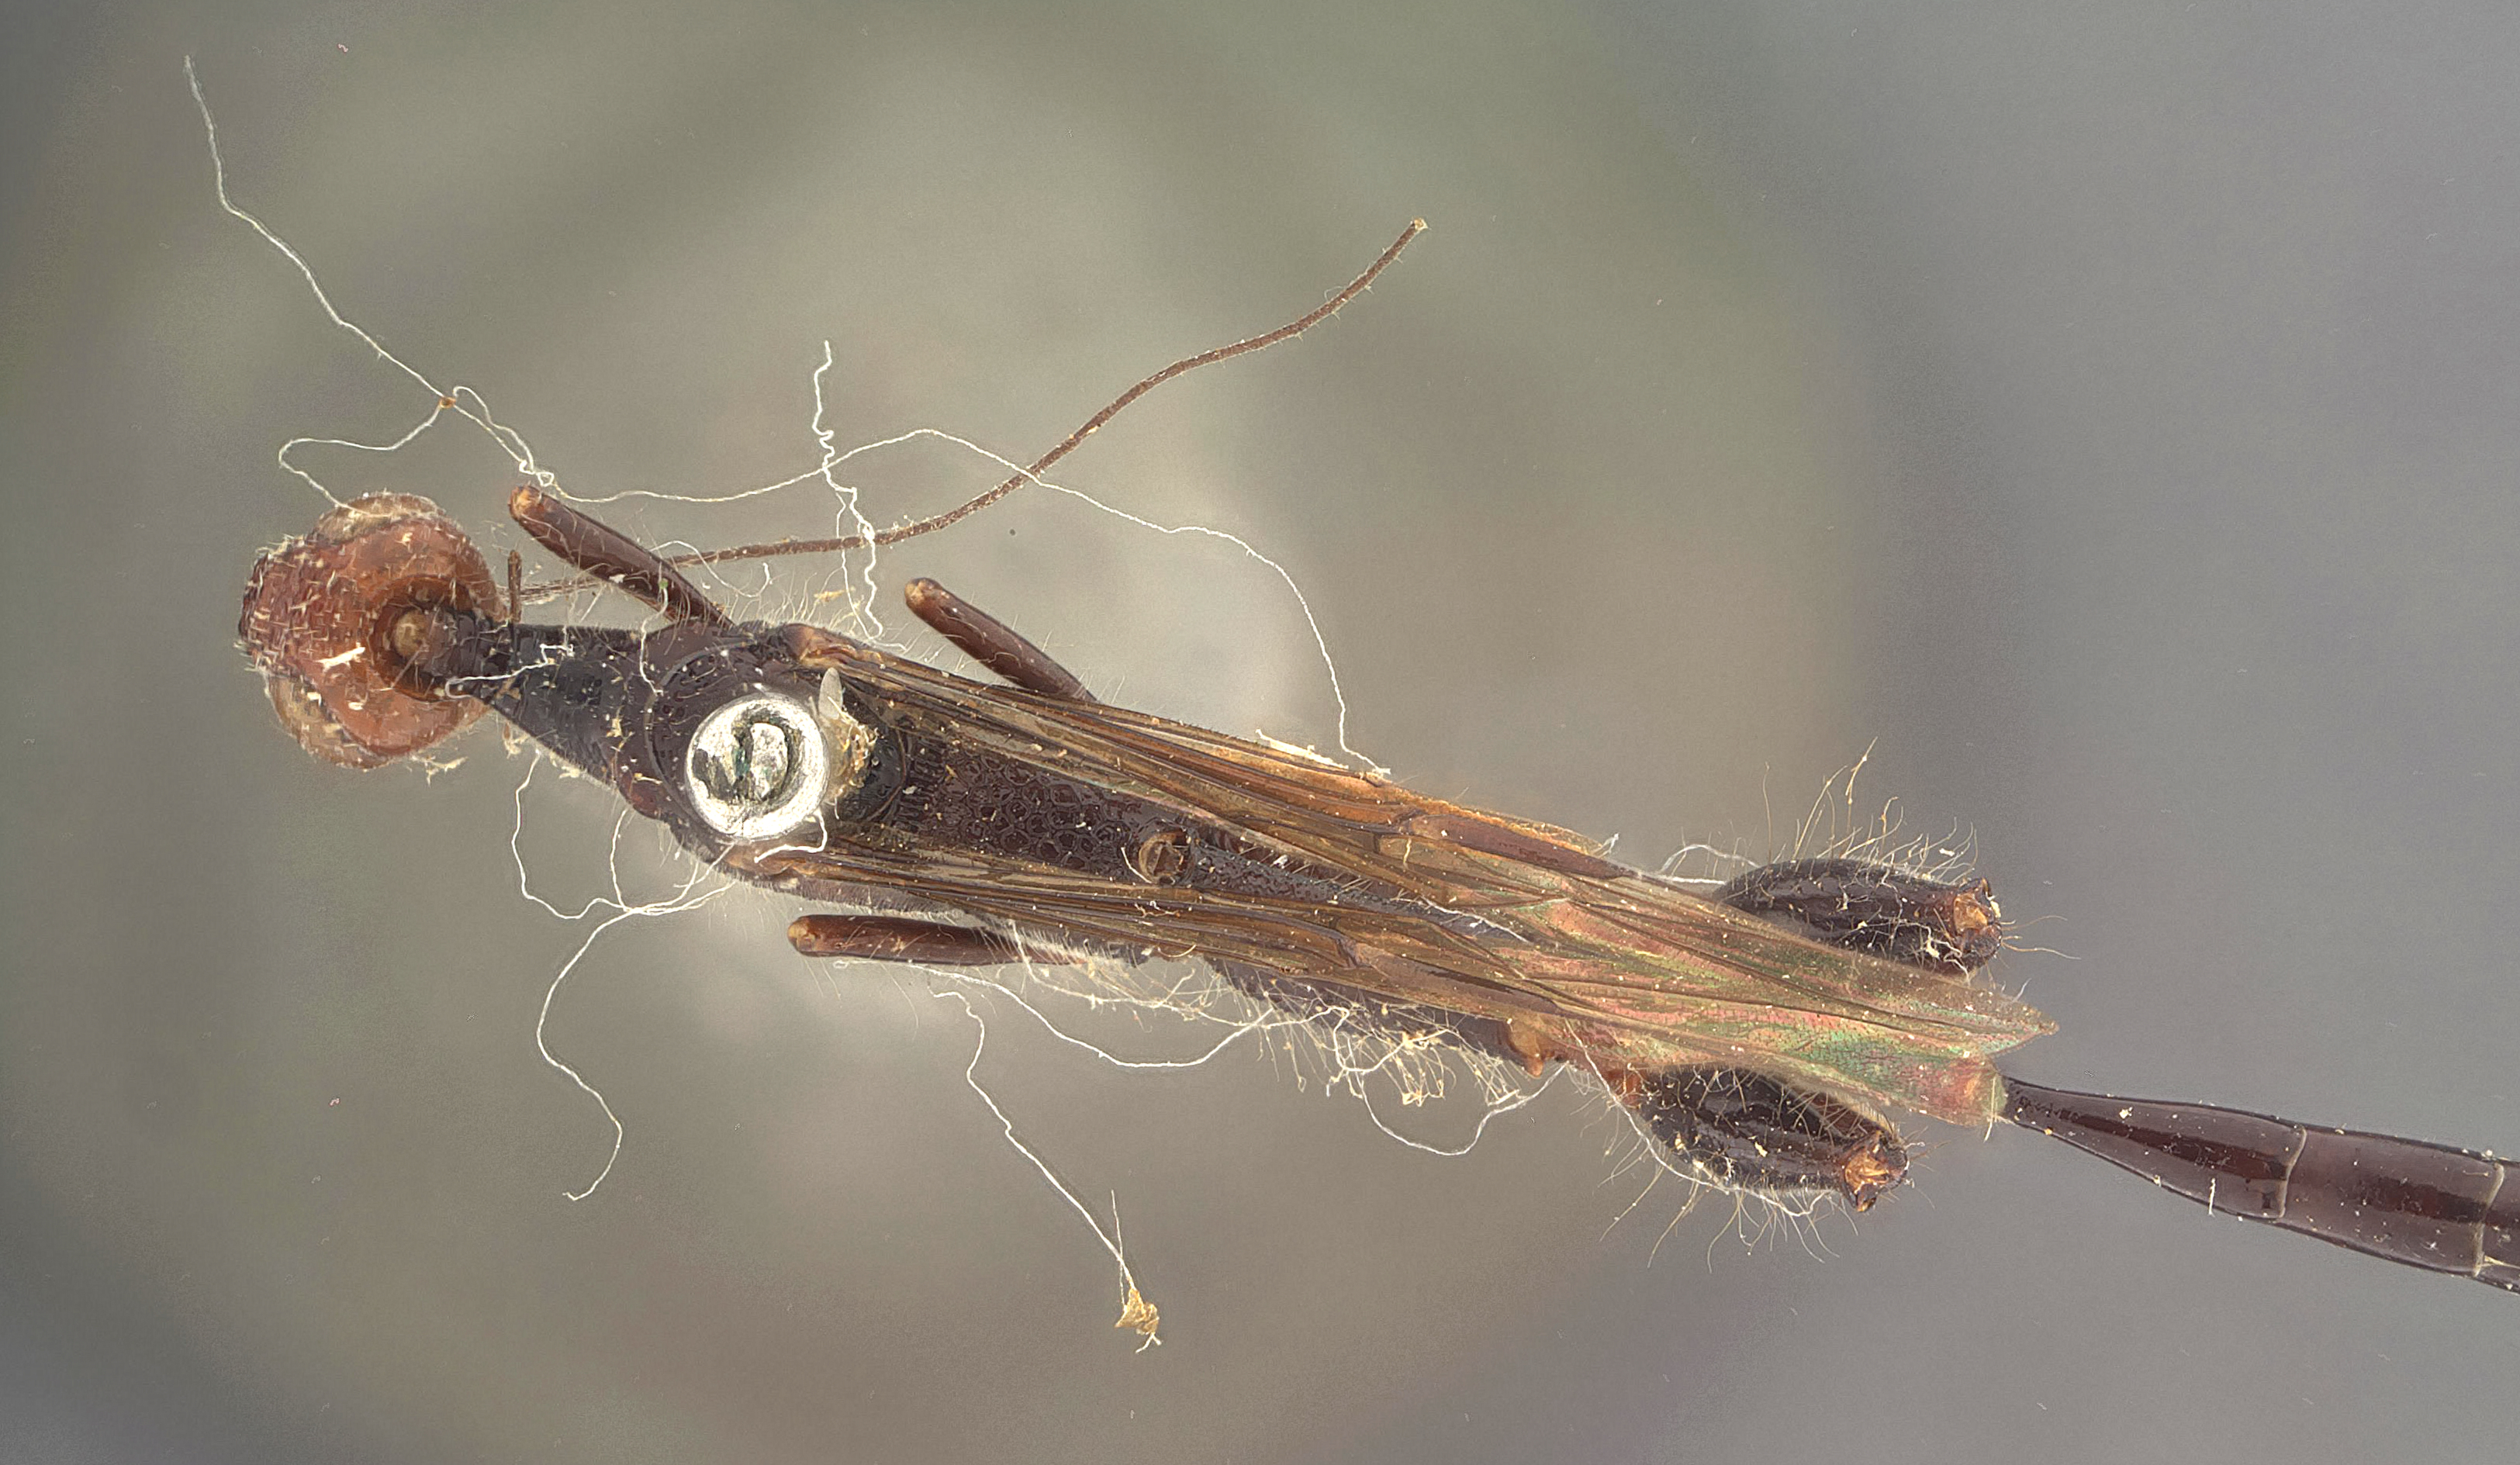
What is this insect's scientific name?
Stephanus hirsutus
